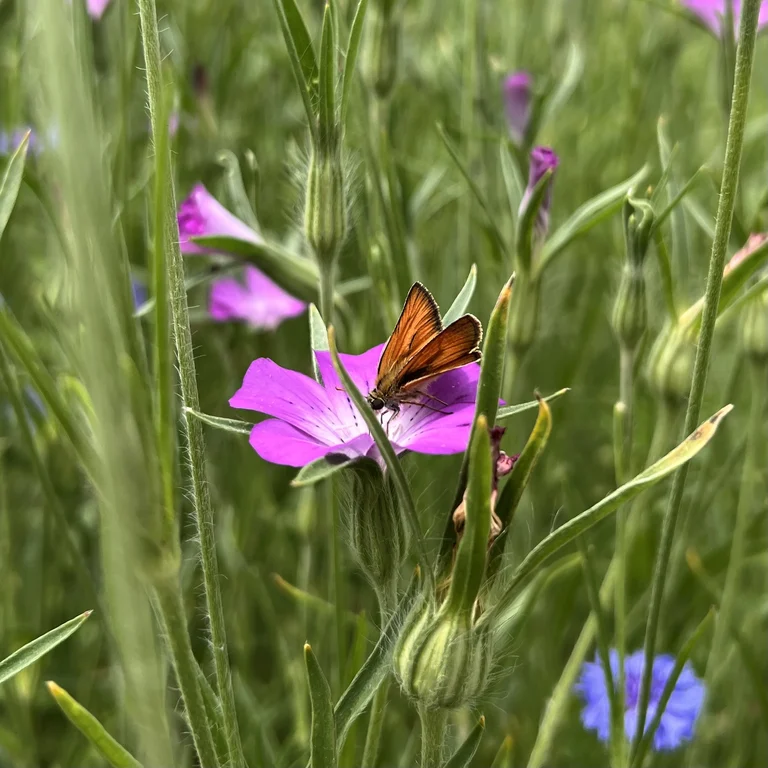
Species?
Thymelicus sylvestris
